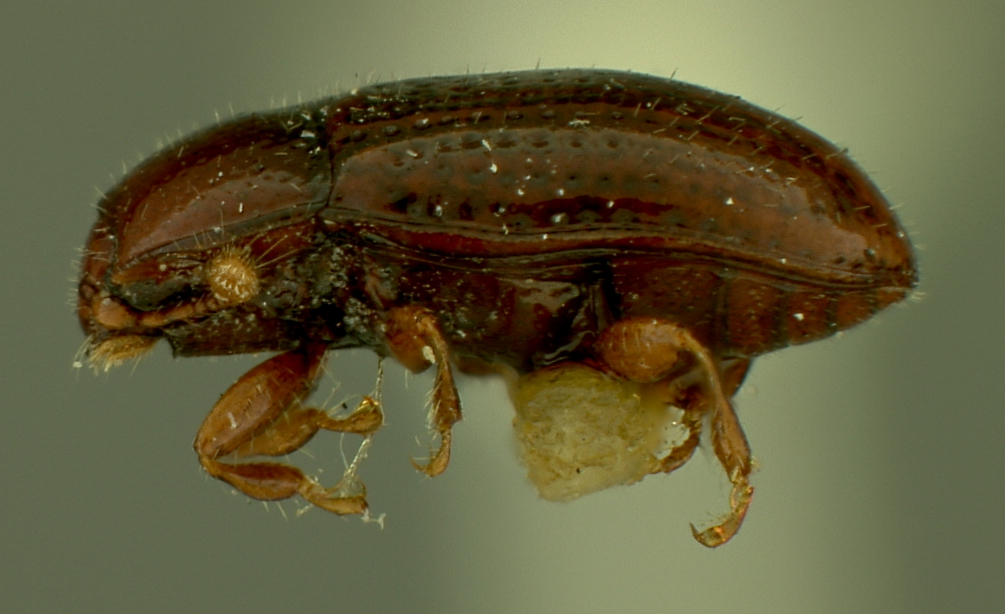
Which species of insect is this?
Lapethus discretus
